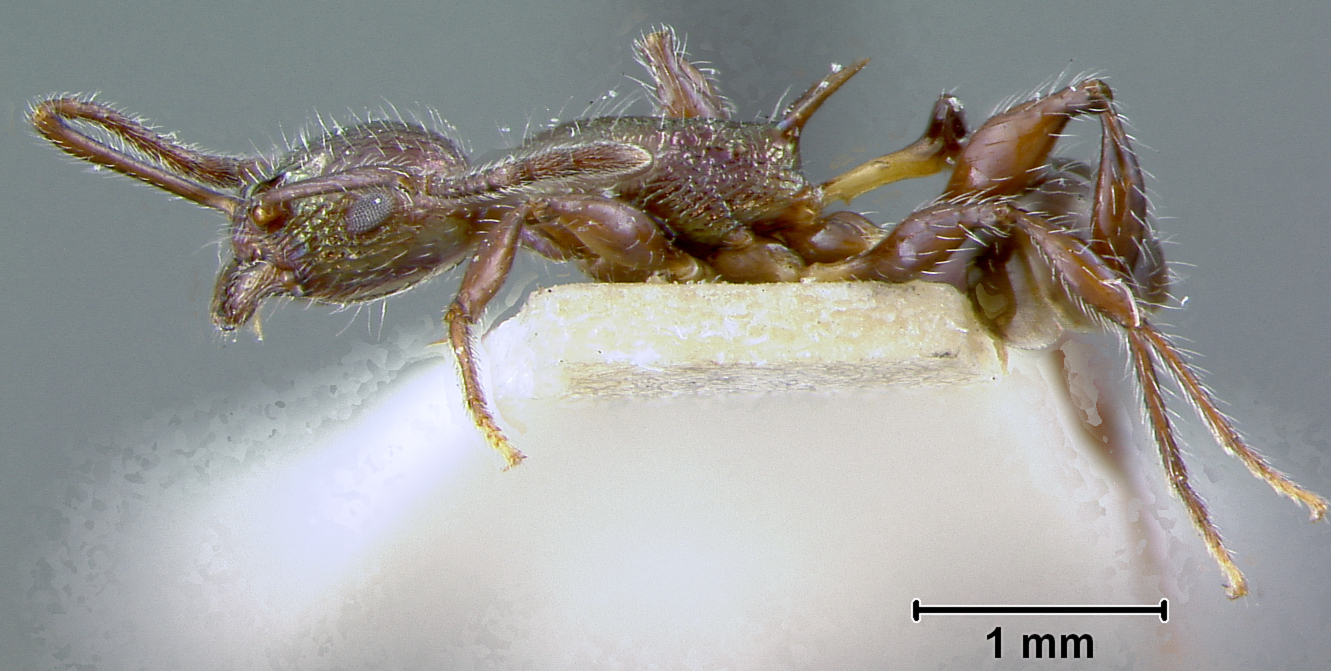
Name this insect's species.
Macromischa creightoni
